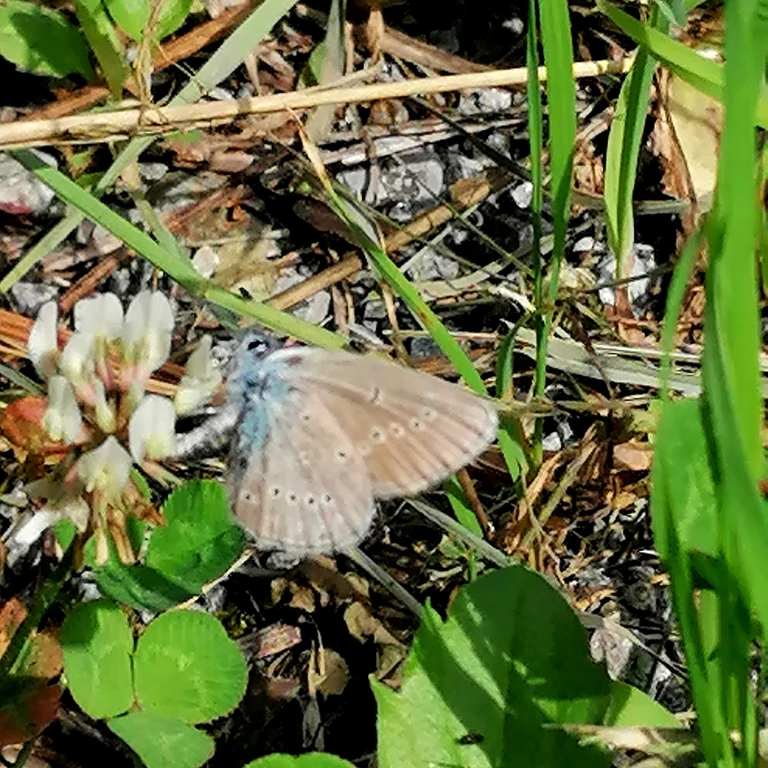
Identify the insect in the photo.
Cyaniris semiargus
